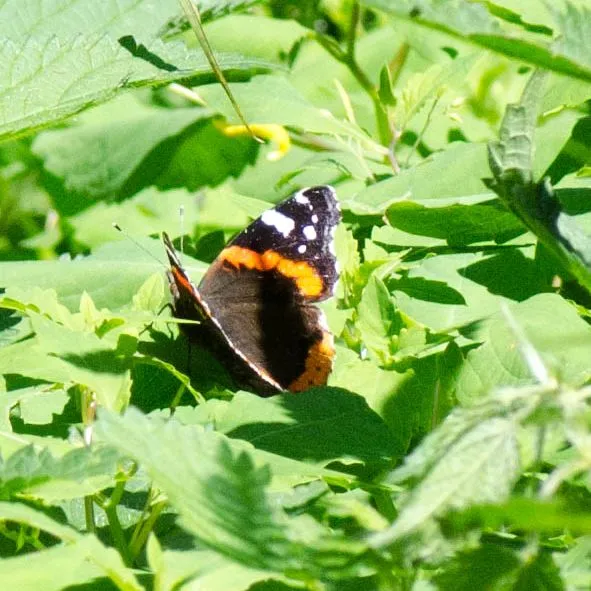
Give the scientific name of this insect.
Vanessa atalanta
